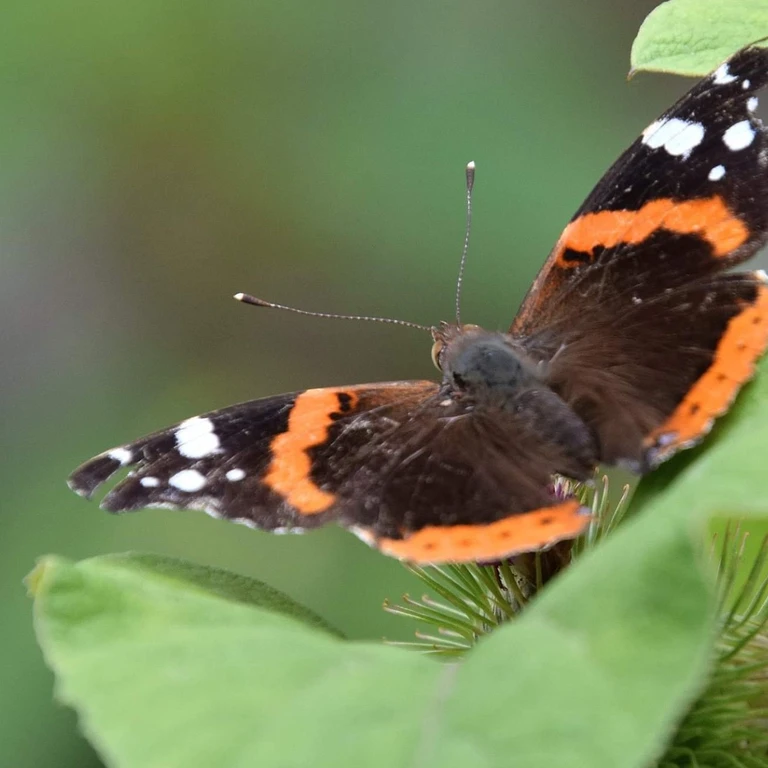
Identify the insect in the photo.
Vanessa atalanta
